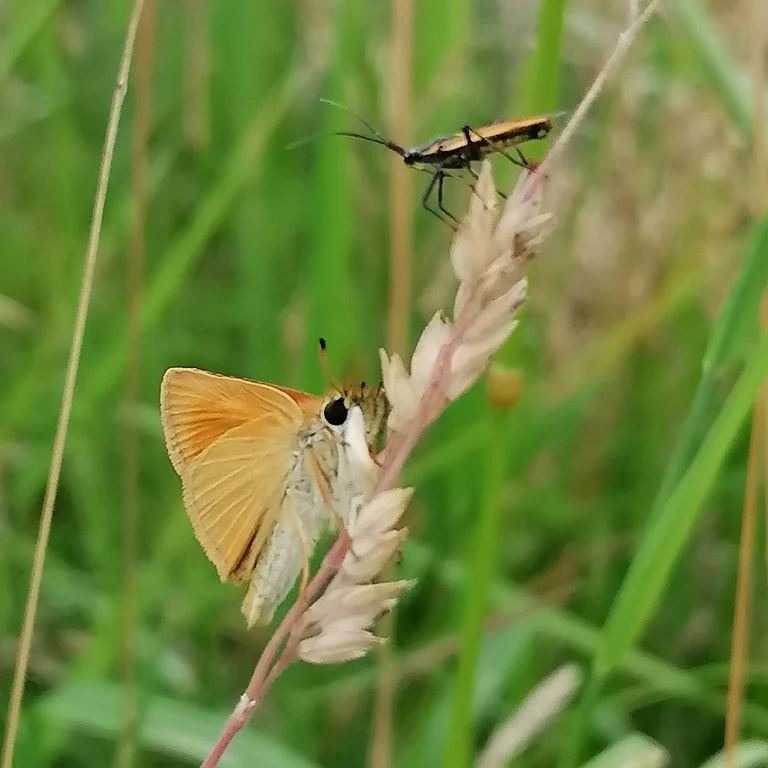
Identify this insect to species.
Thymelicus lineola
